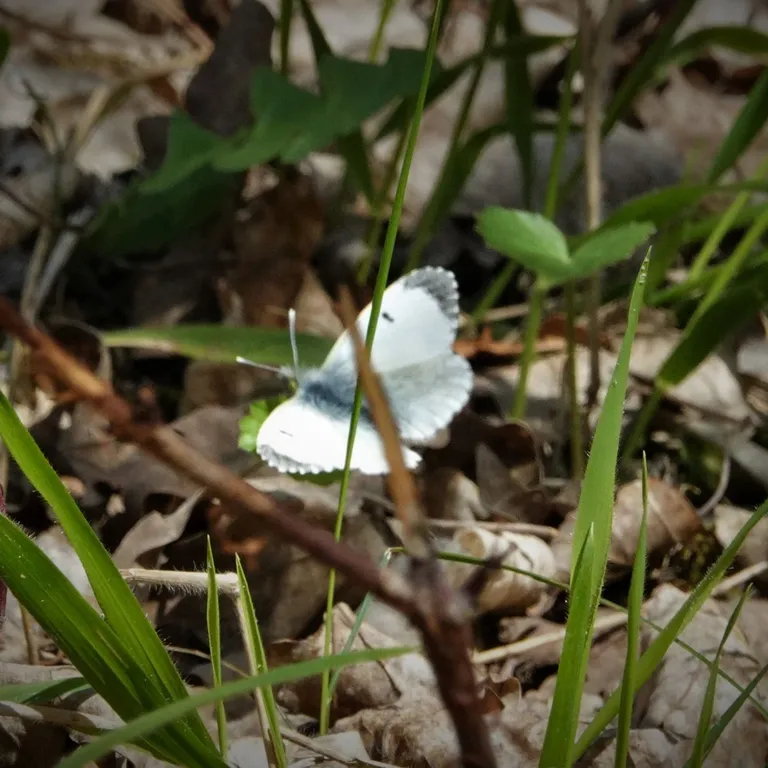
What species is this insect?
Anthocharis cardamines
